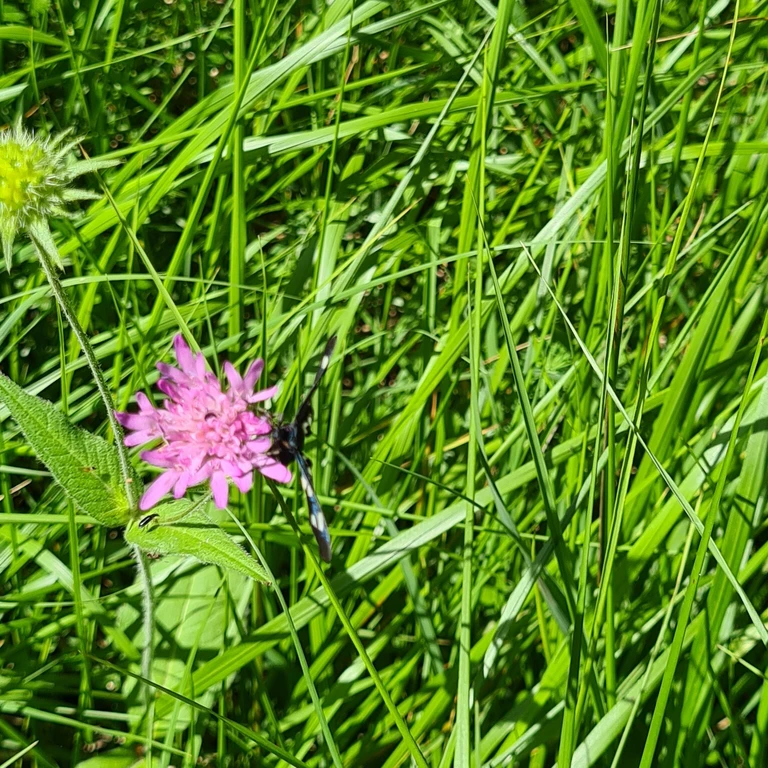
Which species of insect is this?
Amata phegea
